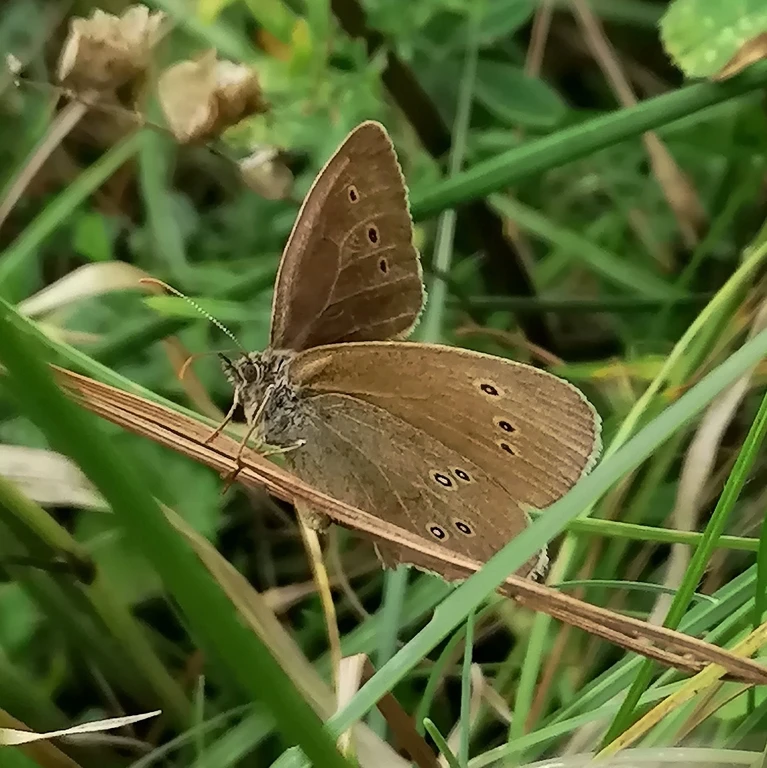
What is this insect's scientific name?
Aphantopus hyperantus
